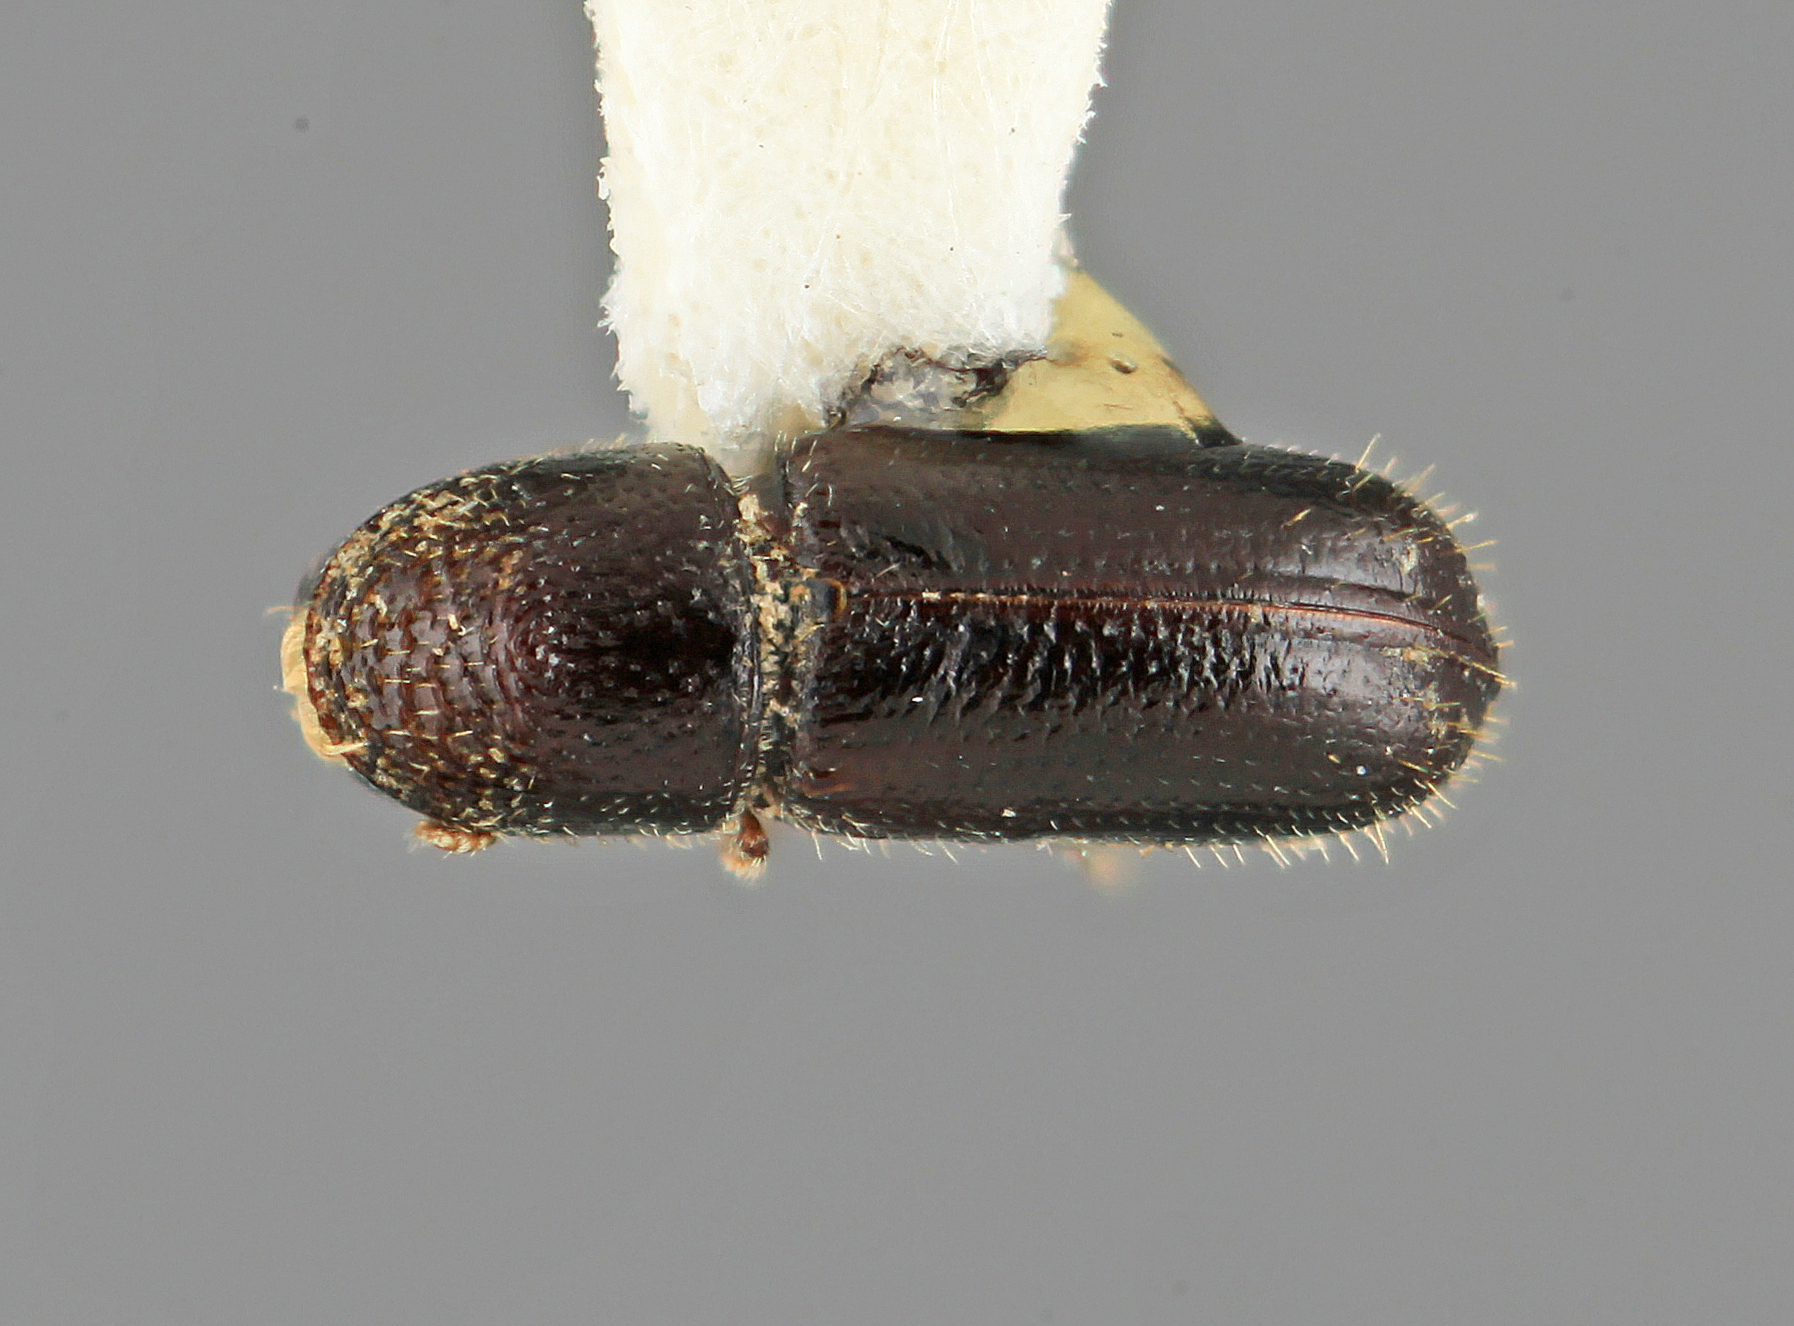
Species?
Pityophthorus anthracinus
